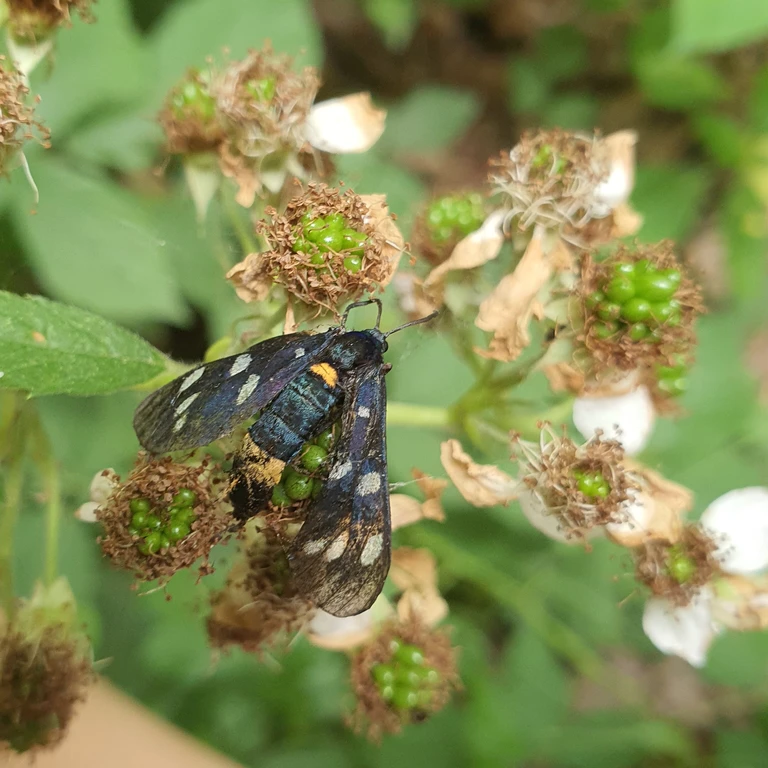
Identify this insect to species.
Amata phegea
